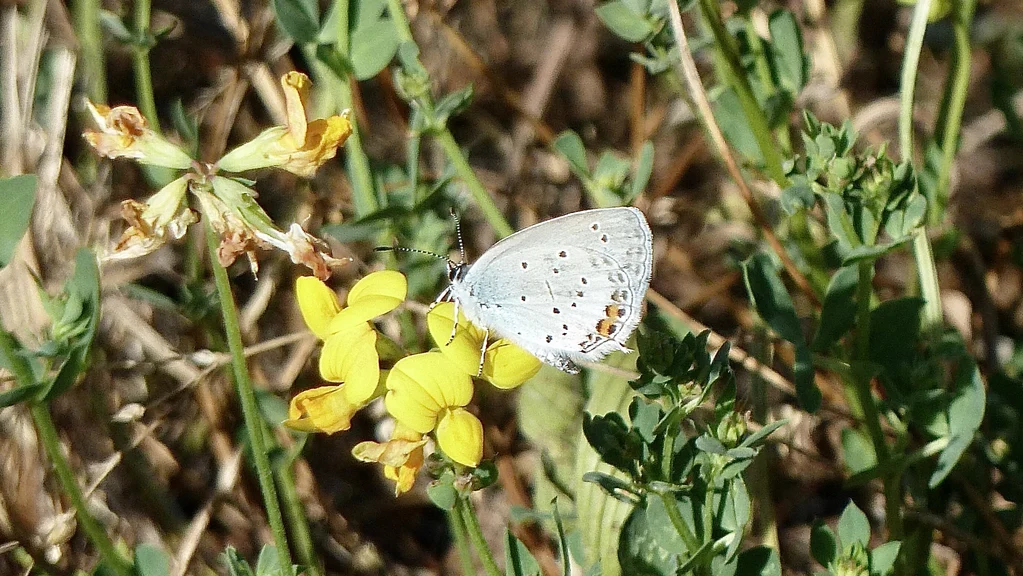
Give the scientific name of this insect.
Cupido argiades (also Elkalyce argiades)
